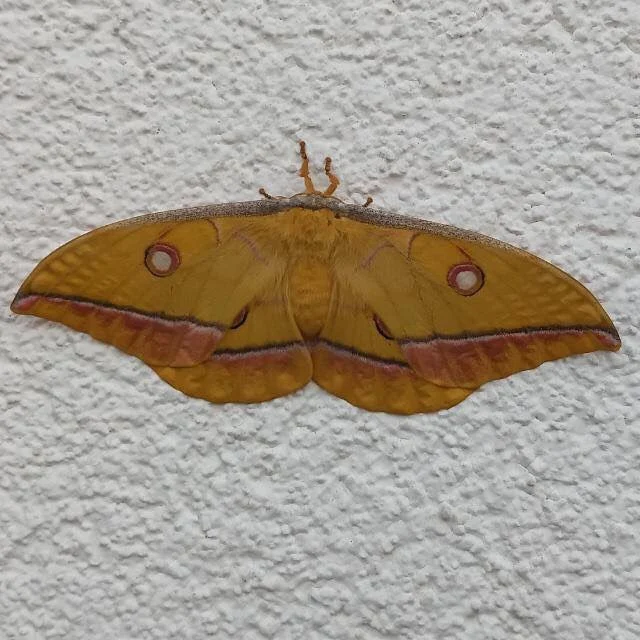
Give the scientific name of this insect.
Antheraea yamamai
